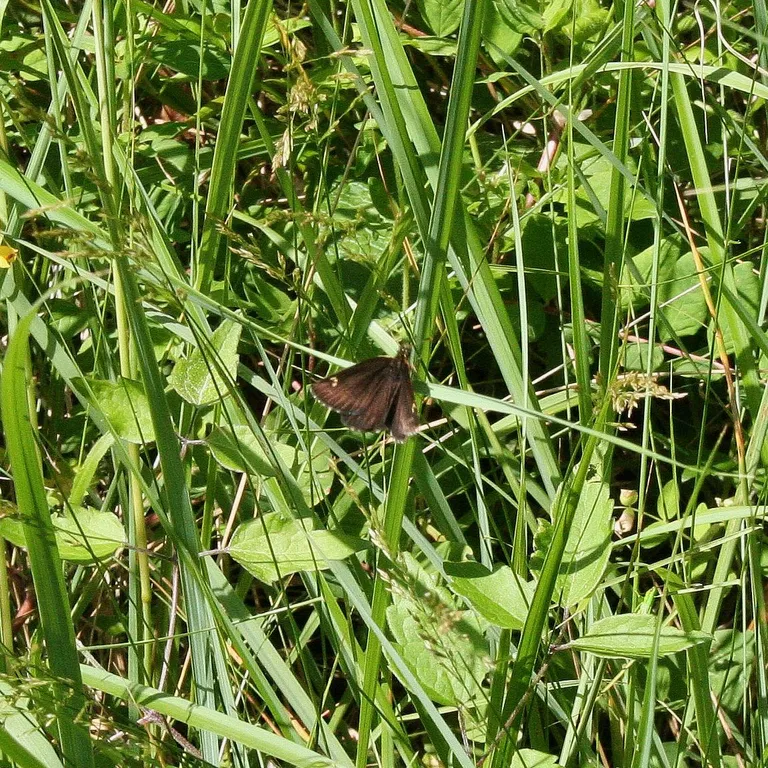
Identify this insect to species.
Heteropterus morpheus
